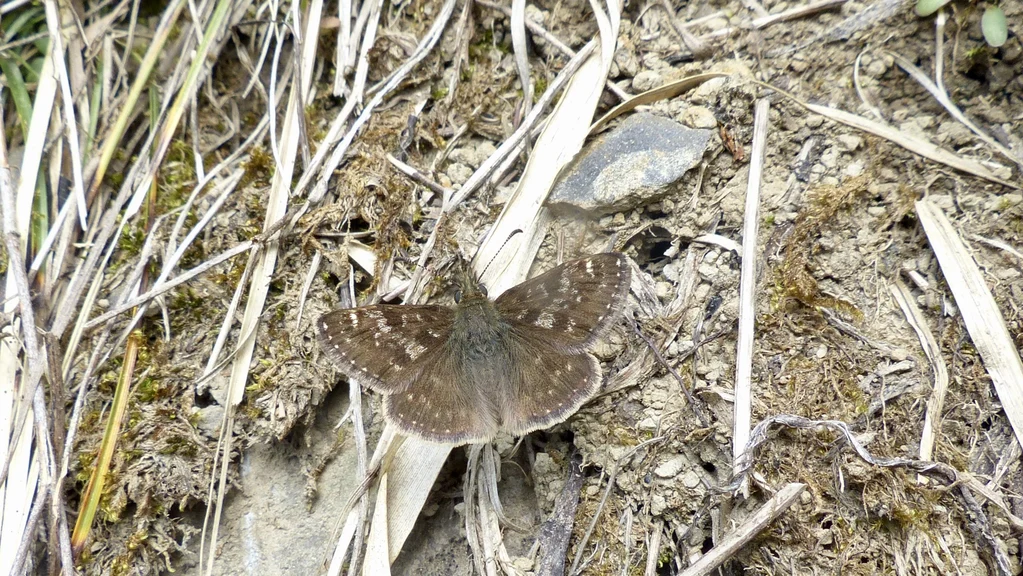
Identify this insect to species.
Erynnis tages
